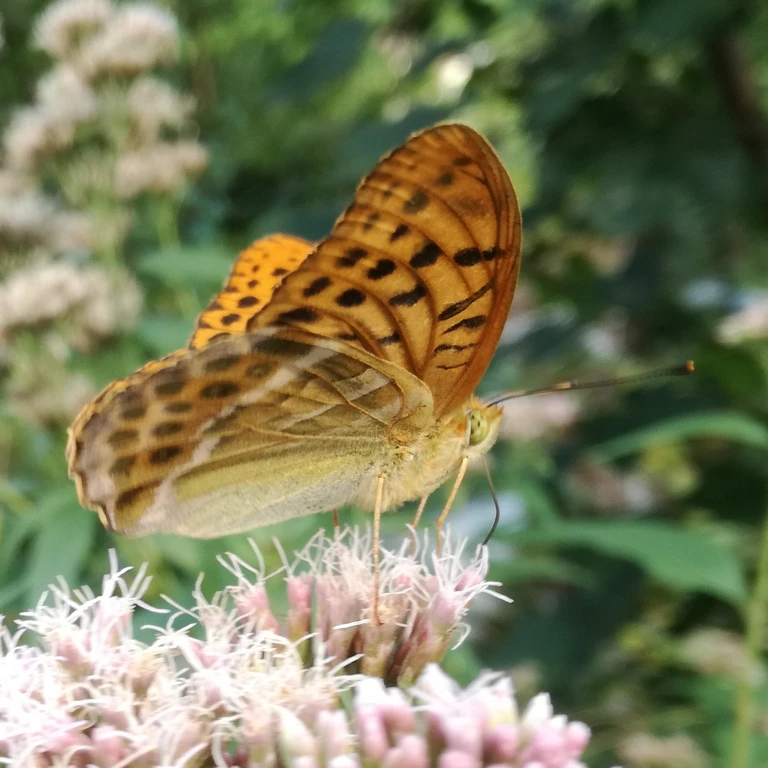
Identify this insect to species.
Argynnis paphia
